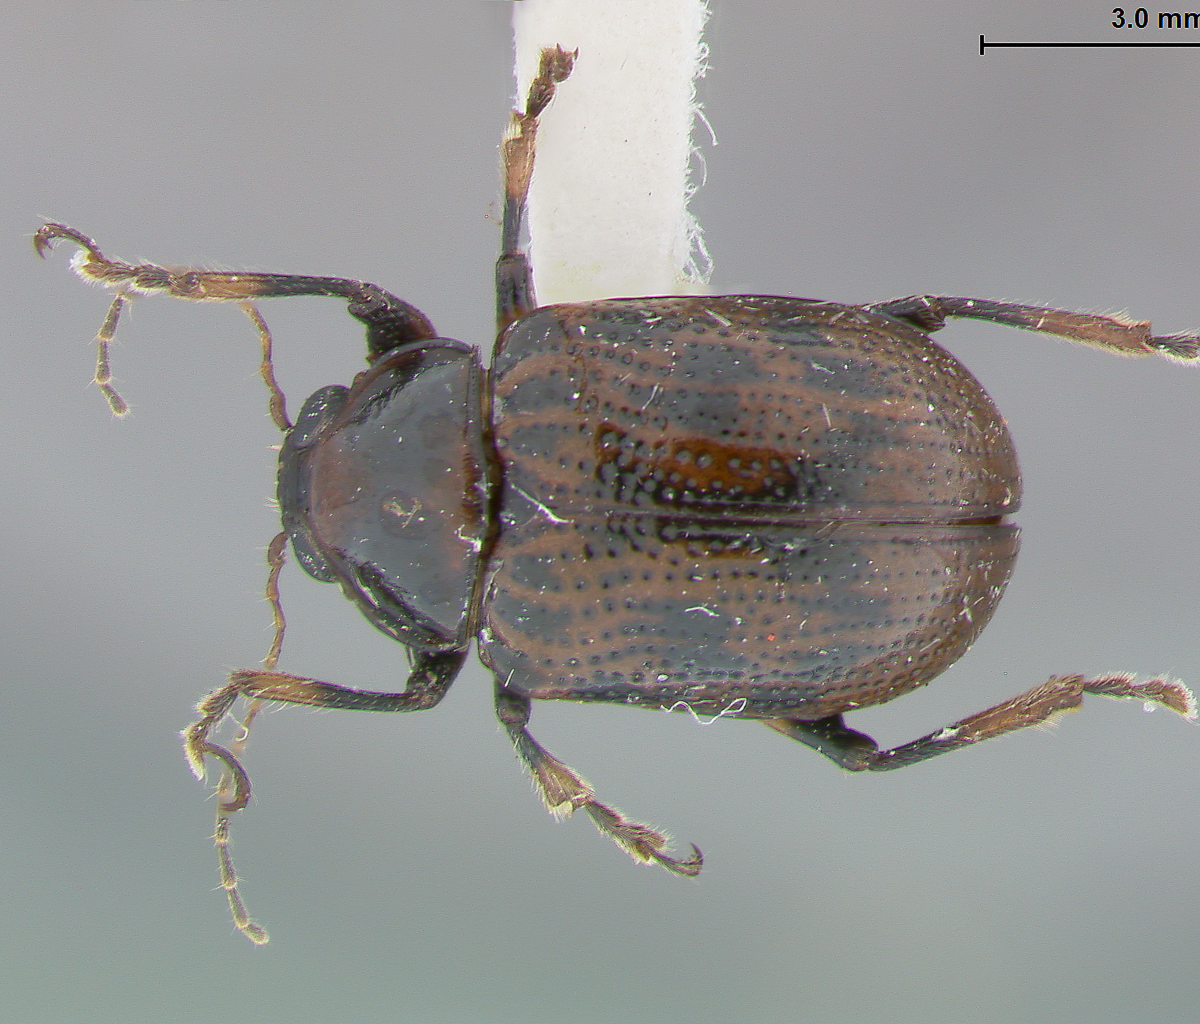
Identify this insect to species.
Metachroma multipunctatum
